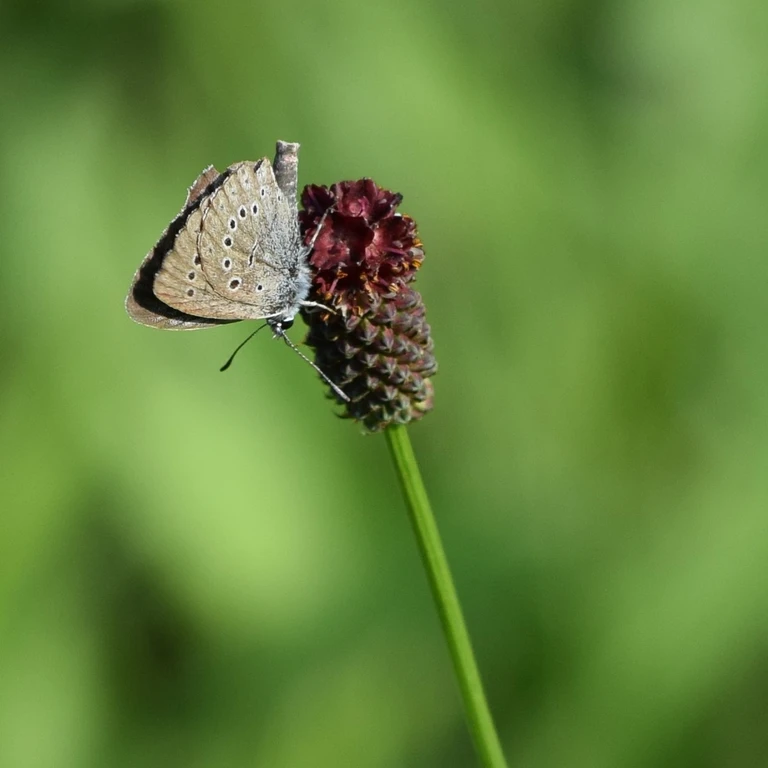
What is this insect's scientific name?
Phengaris teleius
